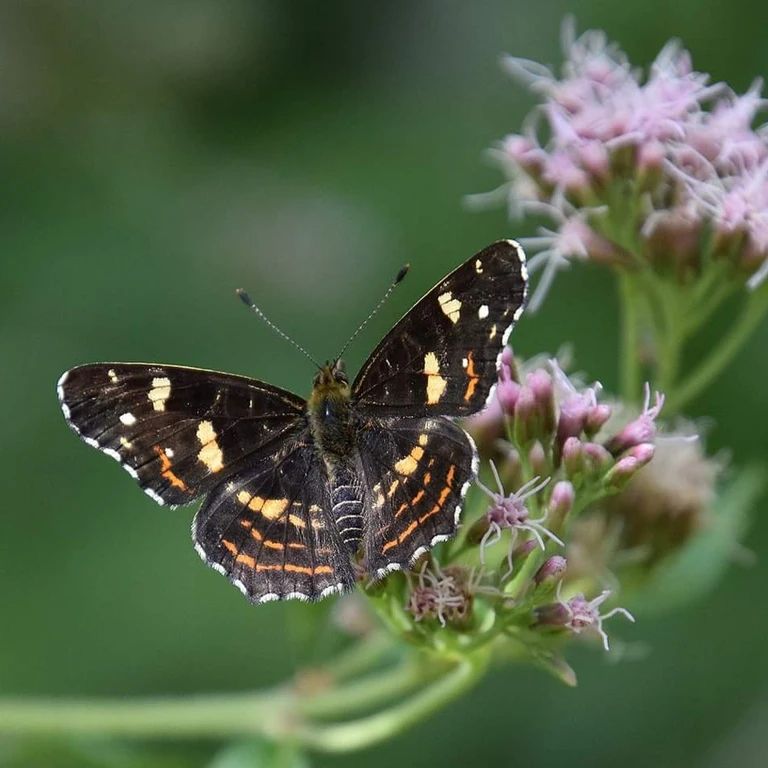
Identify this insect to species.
Araschnia levana
